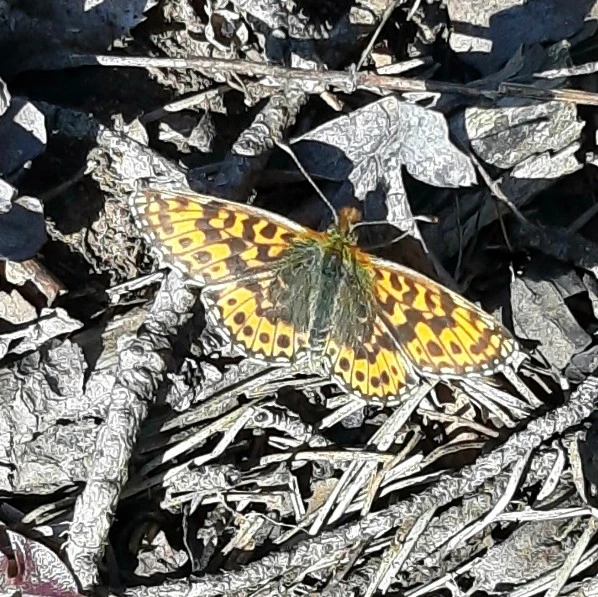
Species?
Boloria dia
